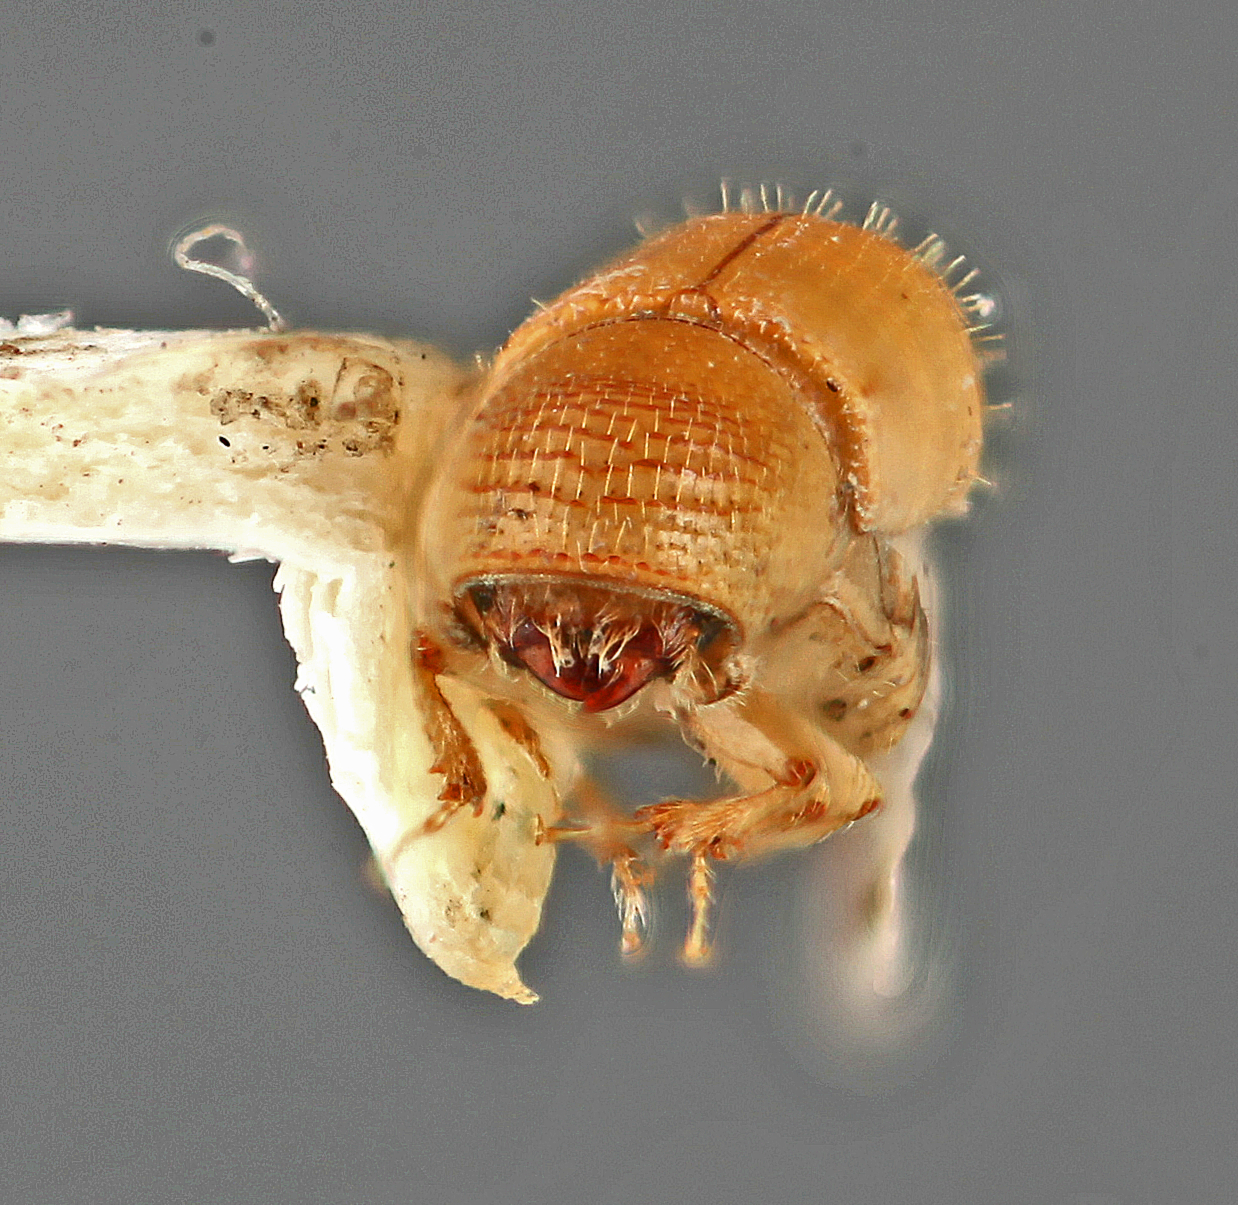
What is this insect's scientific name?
Pityophthorus tenax
